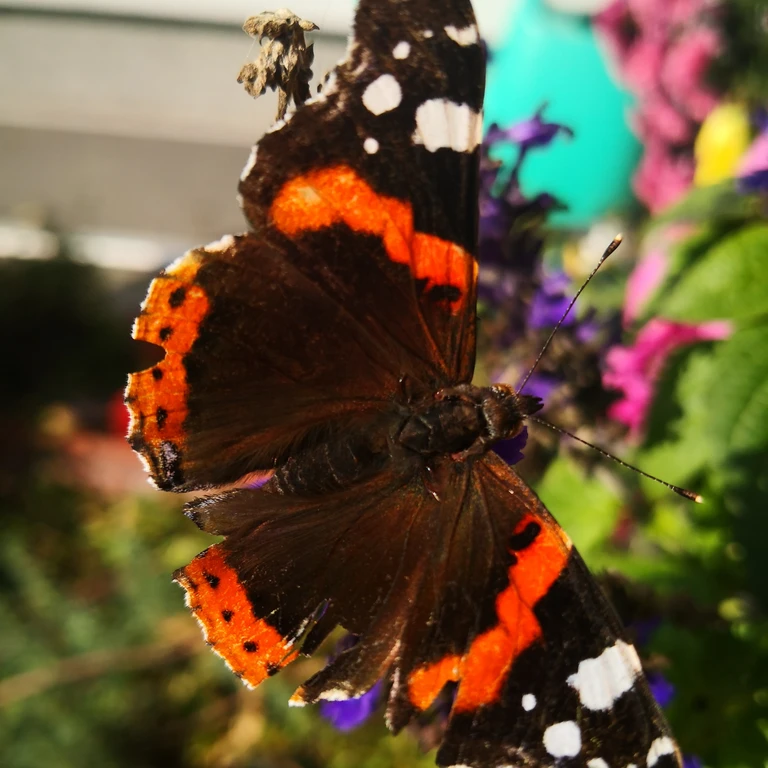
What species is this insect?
Vanessa atalanta
